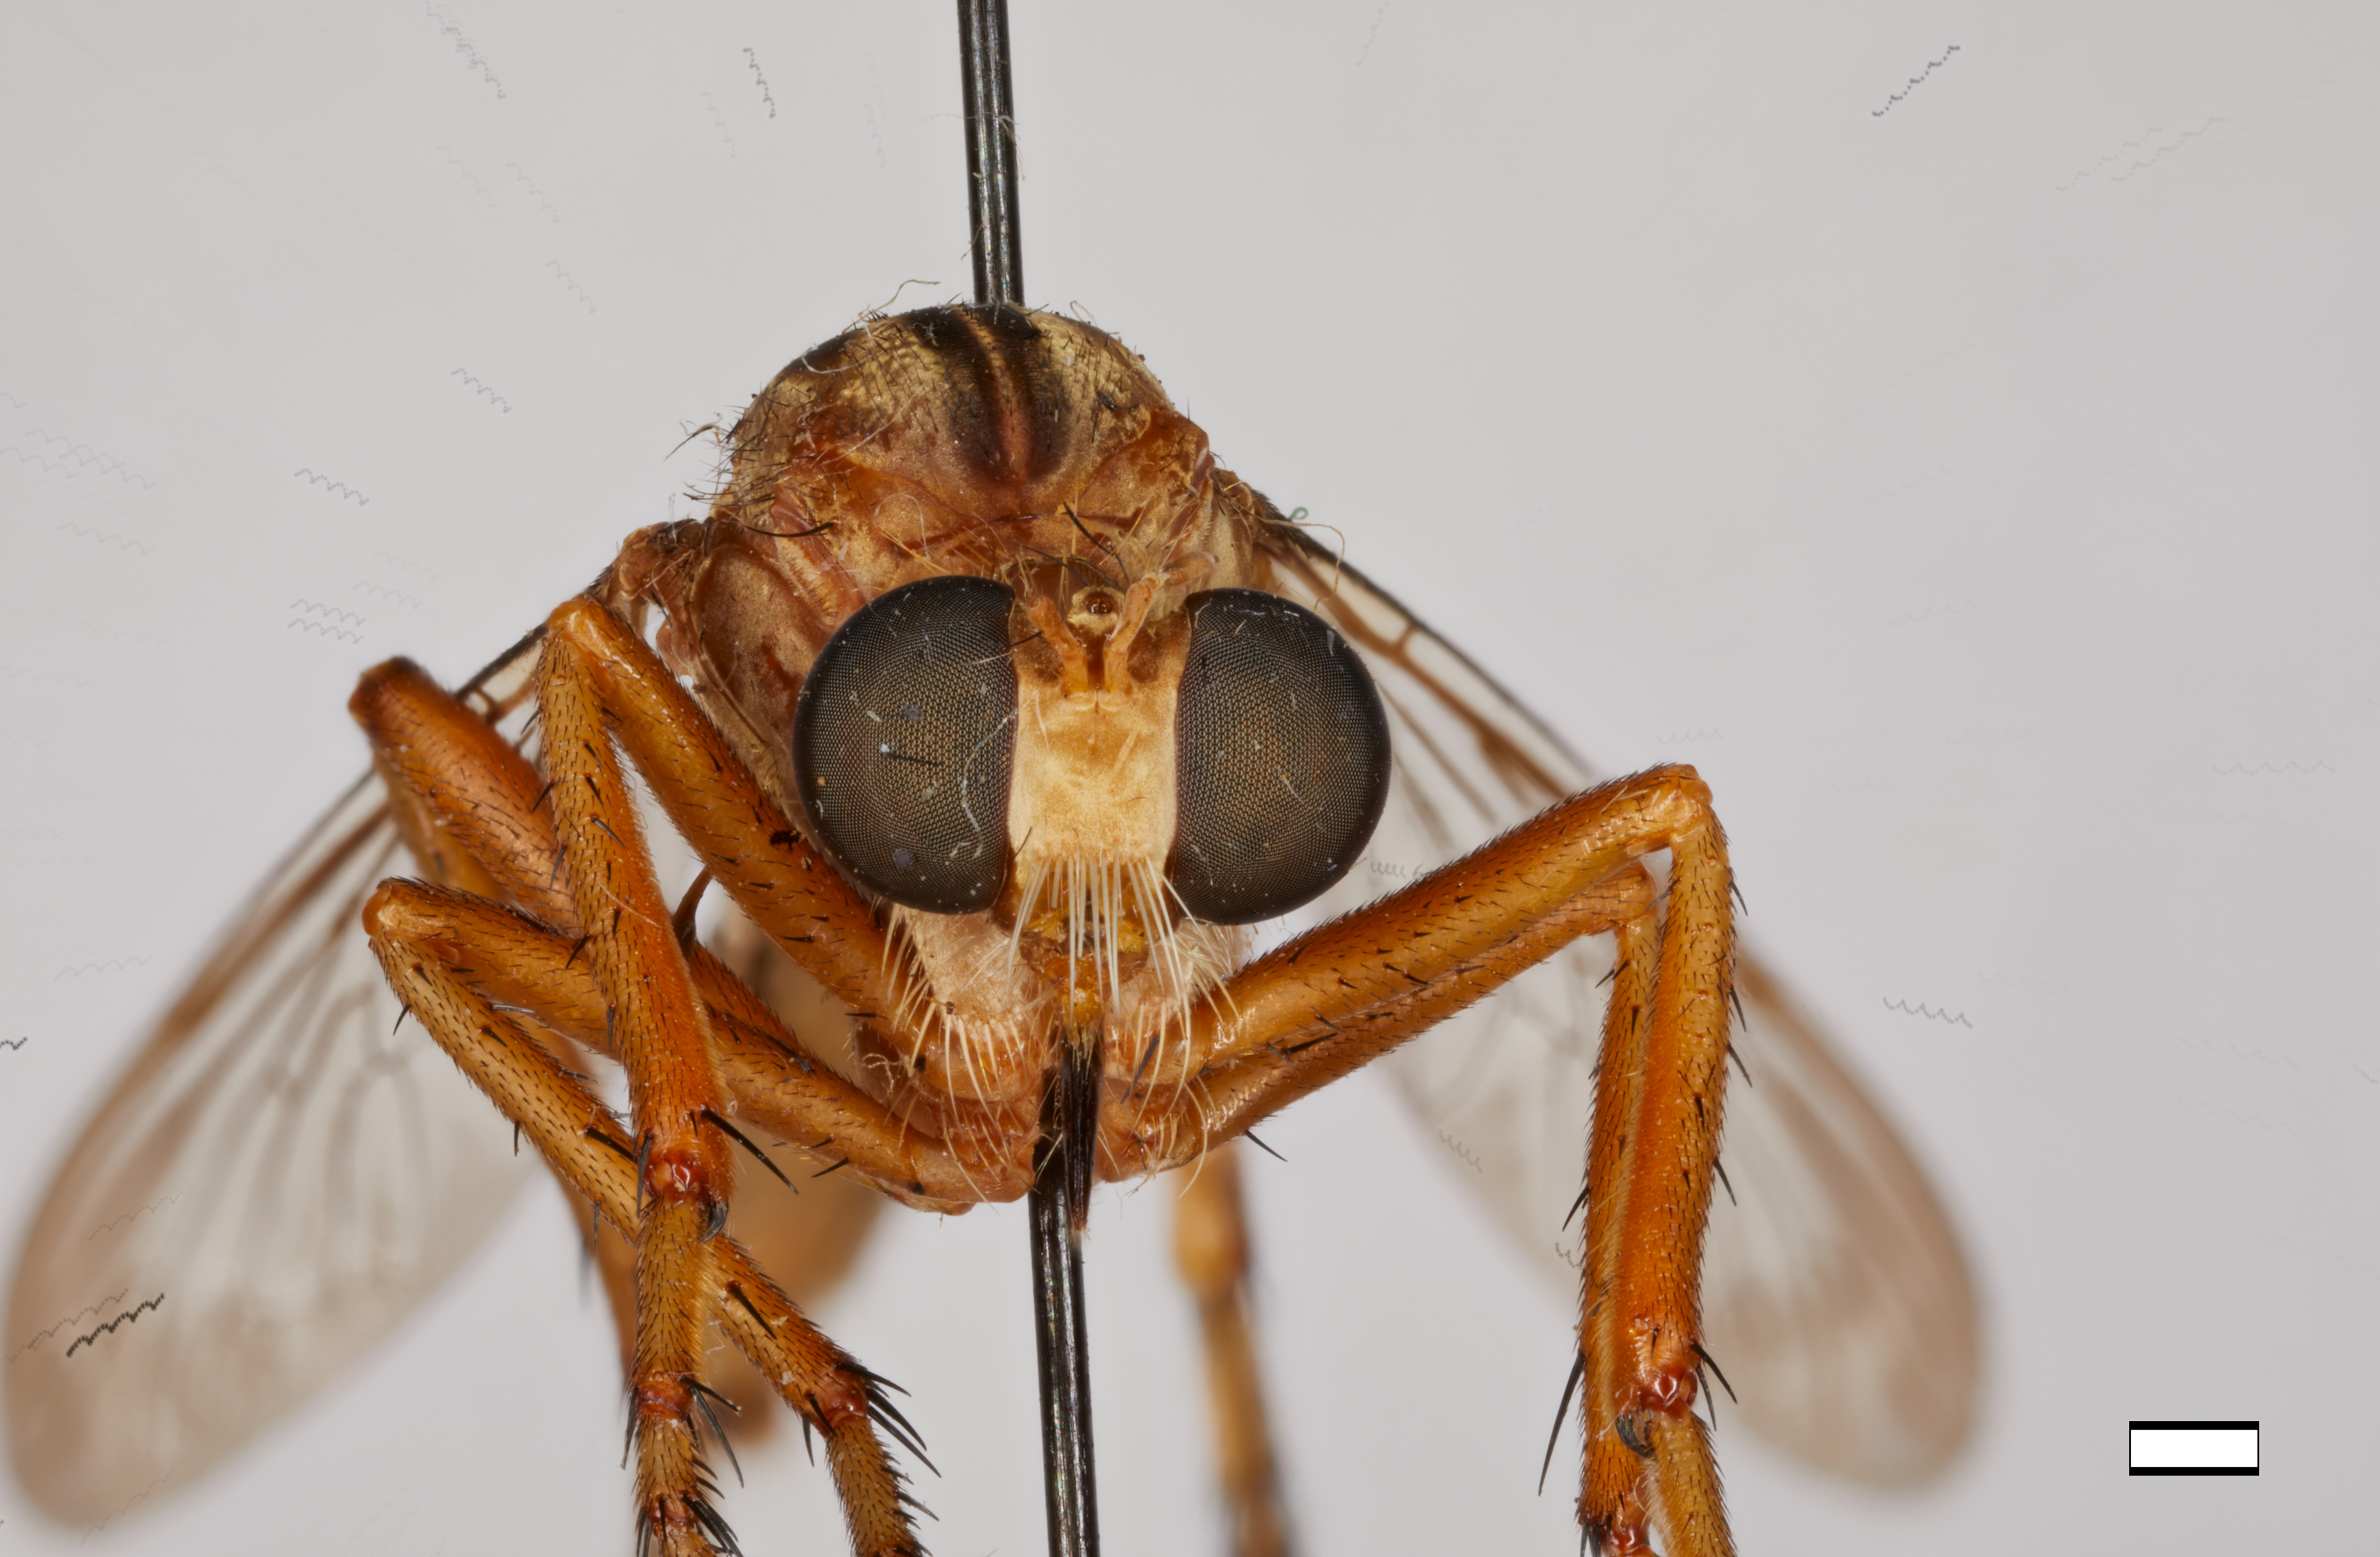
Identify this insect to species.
Diogmites properans
